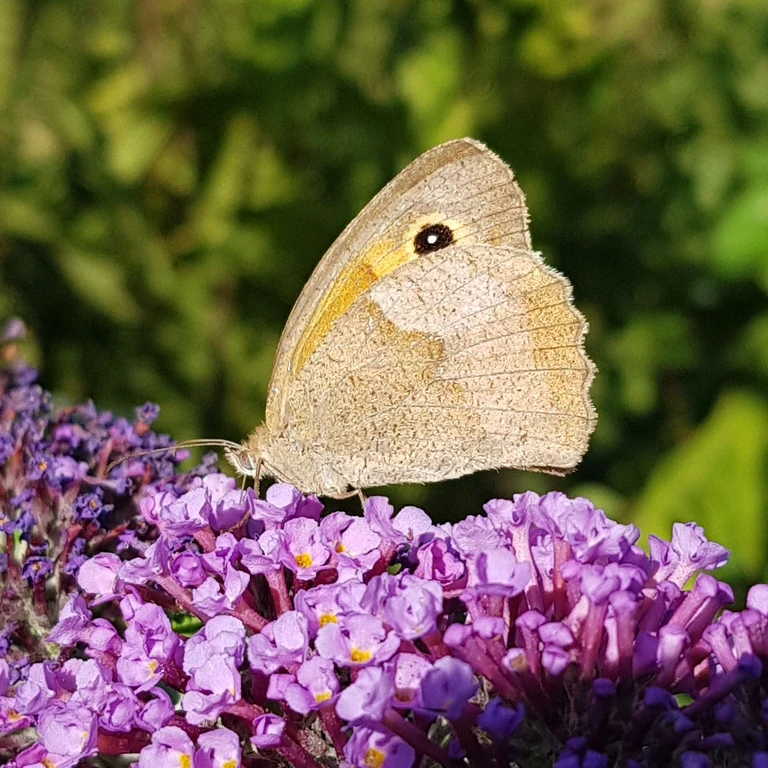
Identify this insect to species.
Maniola jurtina
